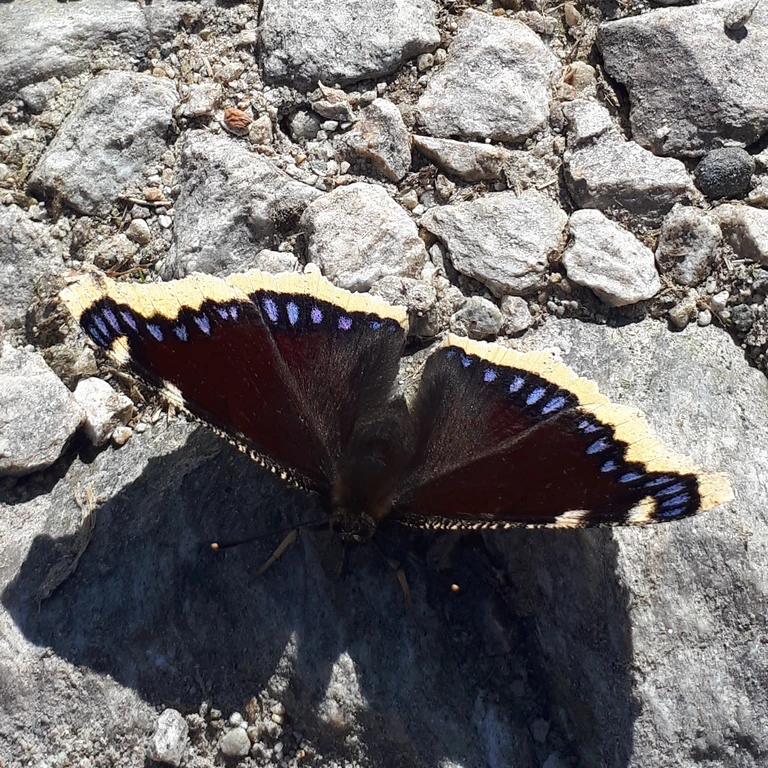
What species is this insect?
Nymphalis antiopa
